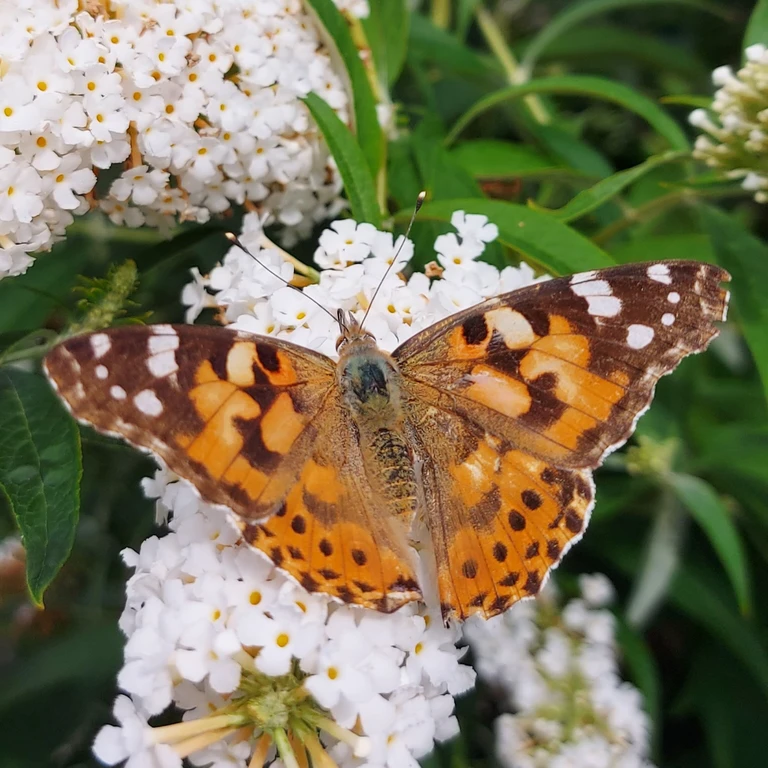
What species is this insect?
Vanessa cardui
